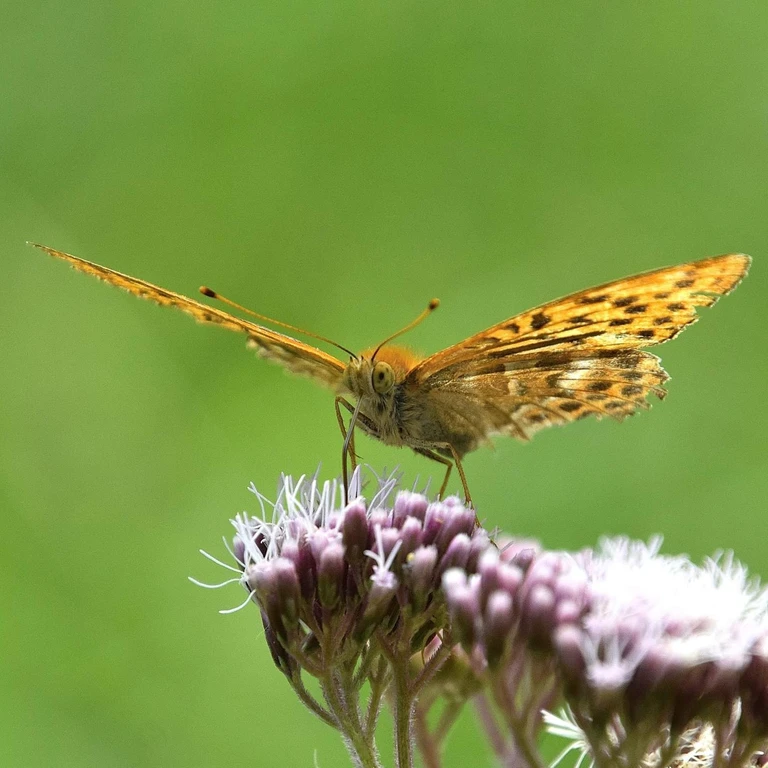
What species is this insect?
Argynnis paphia
